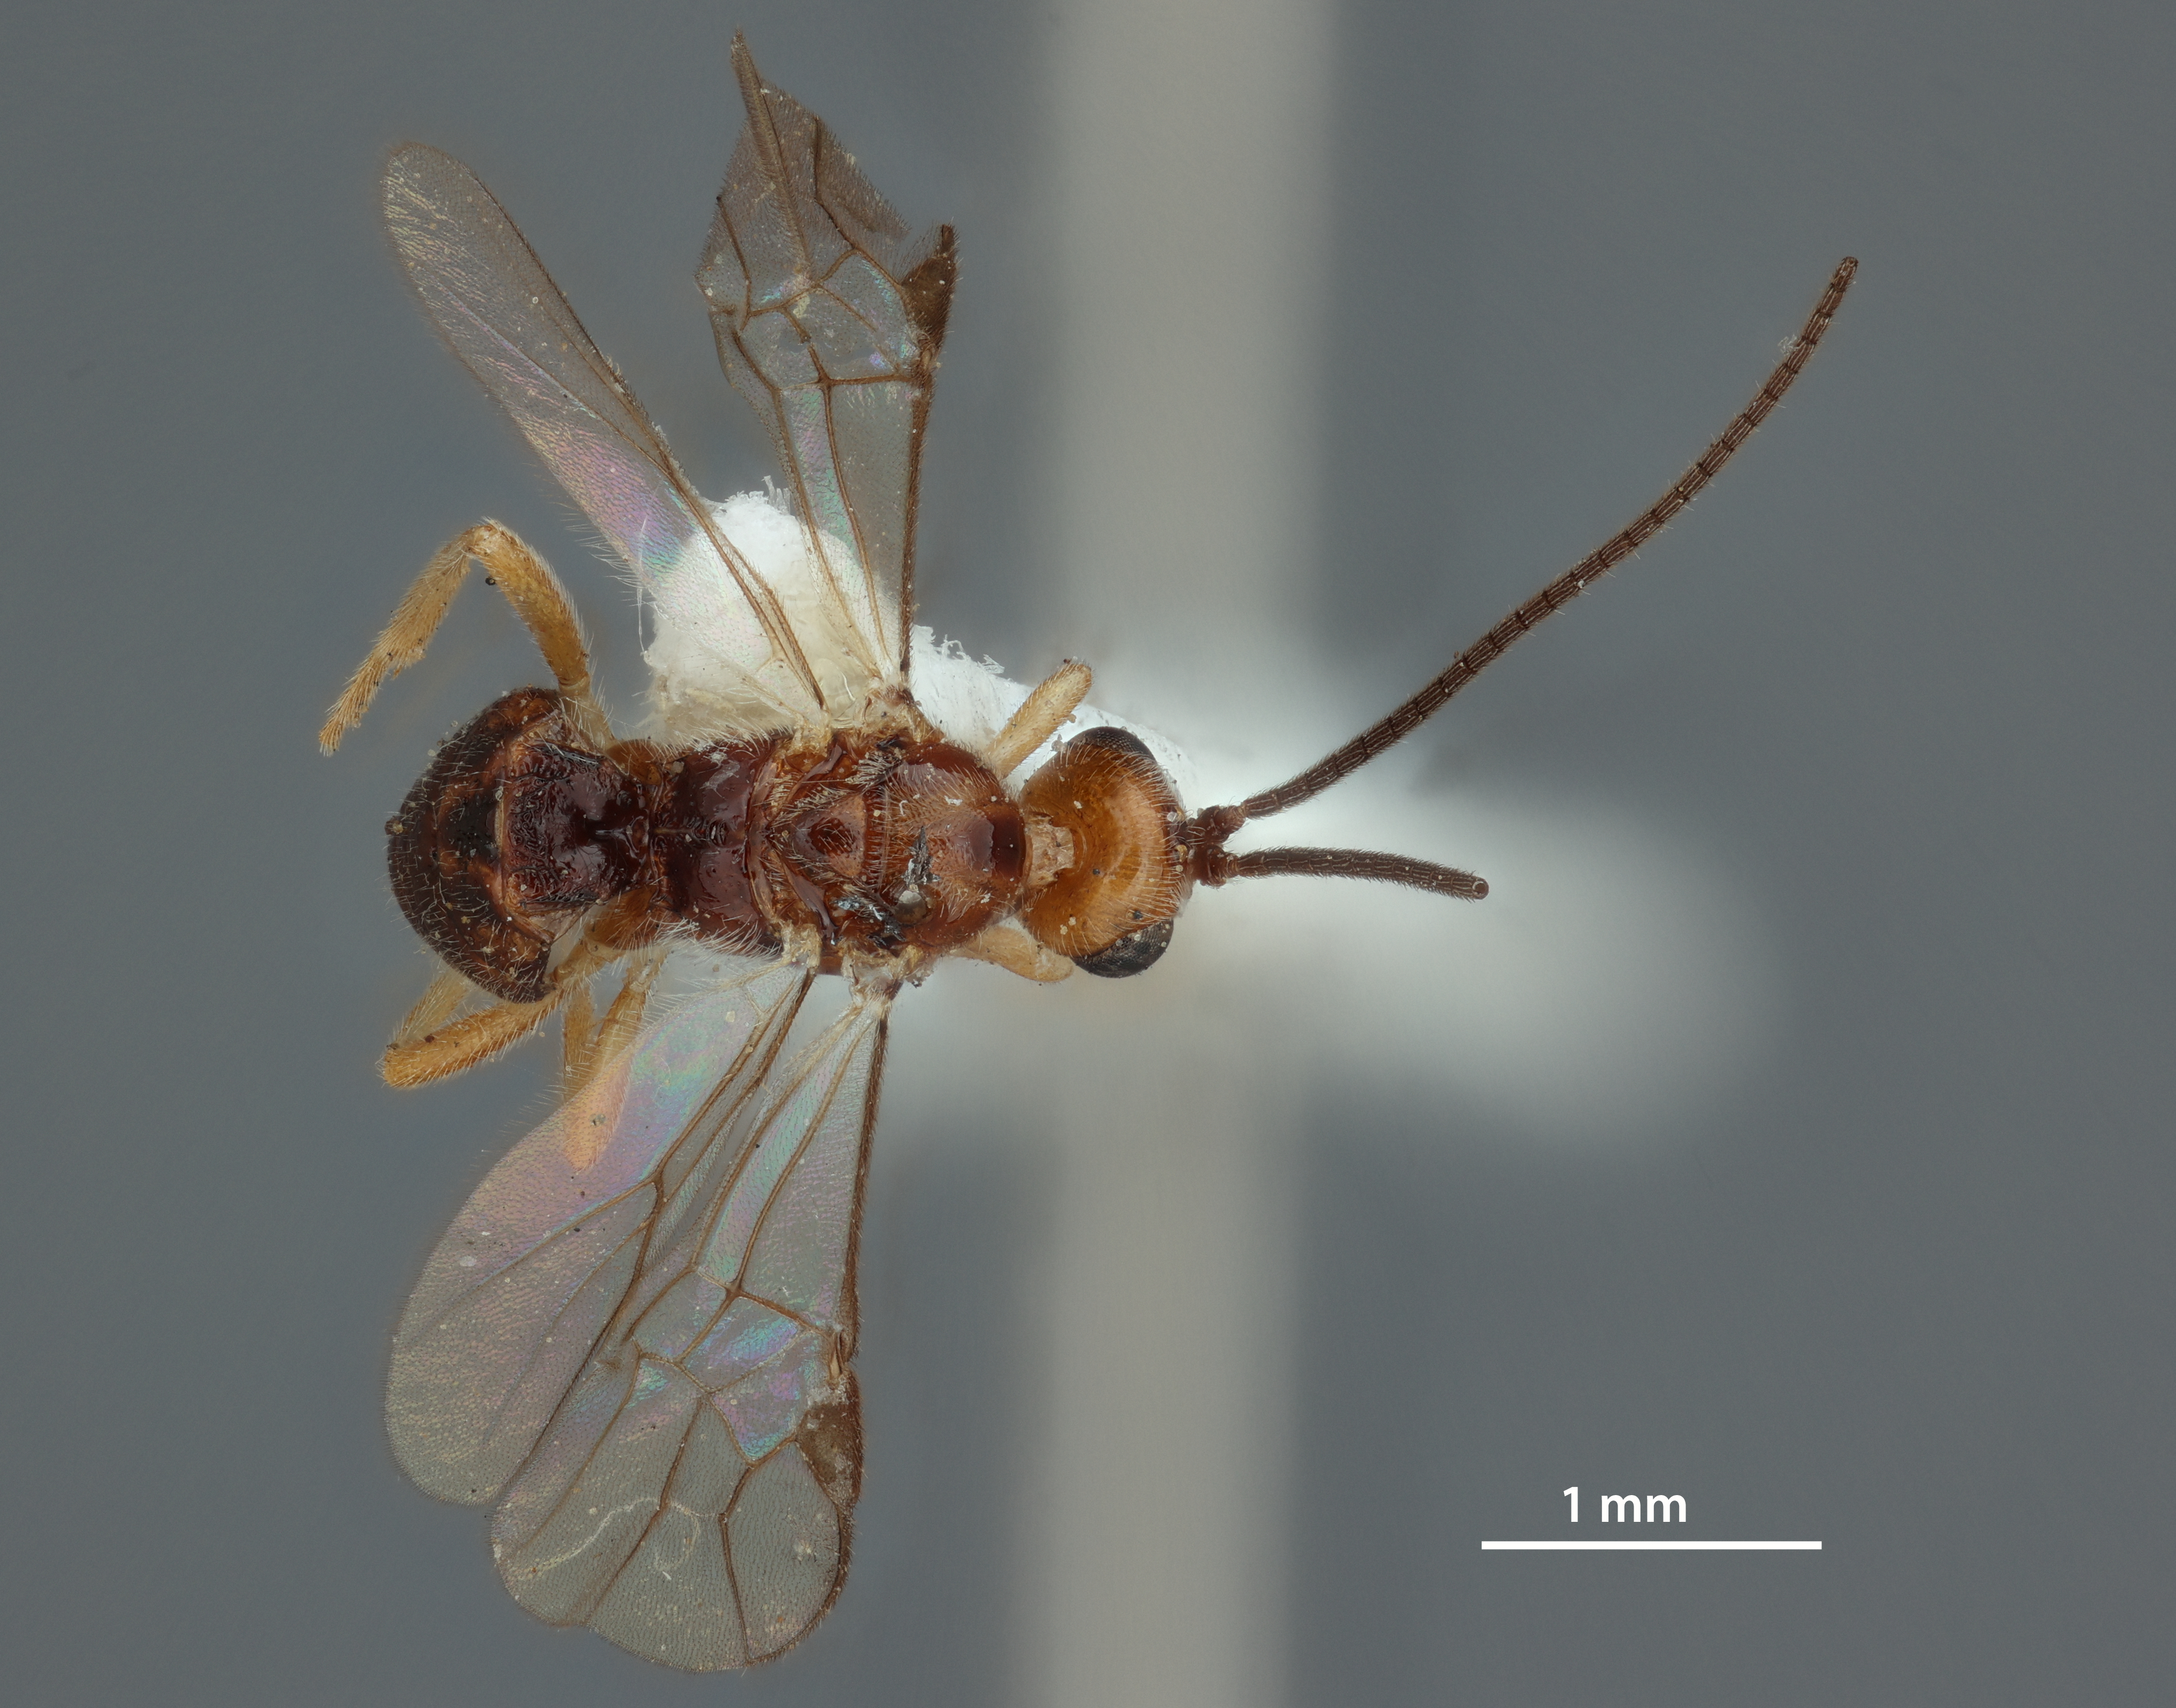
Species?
Microbracon cyasovorus
